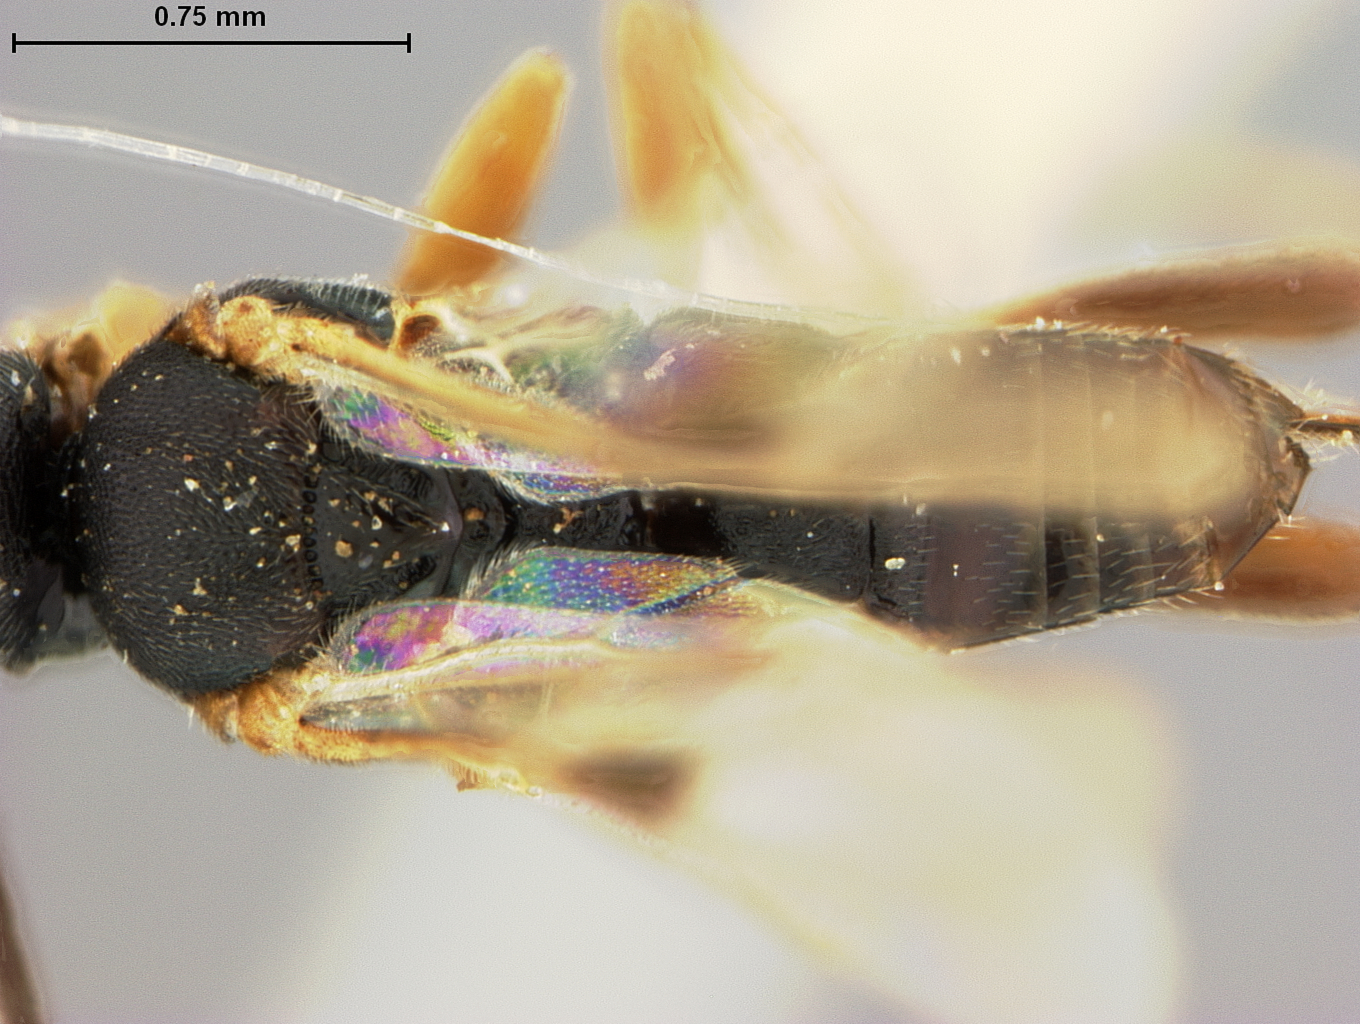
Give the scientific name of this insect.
Protapanteles hawaiiensis
